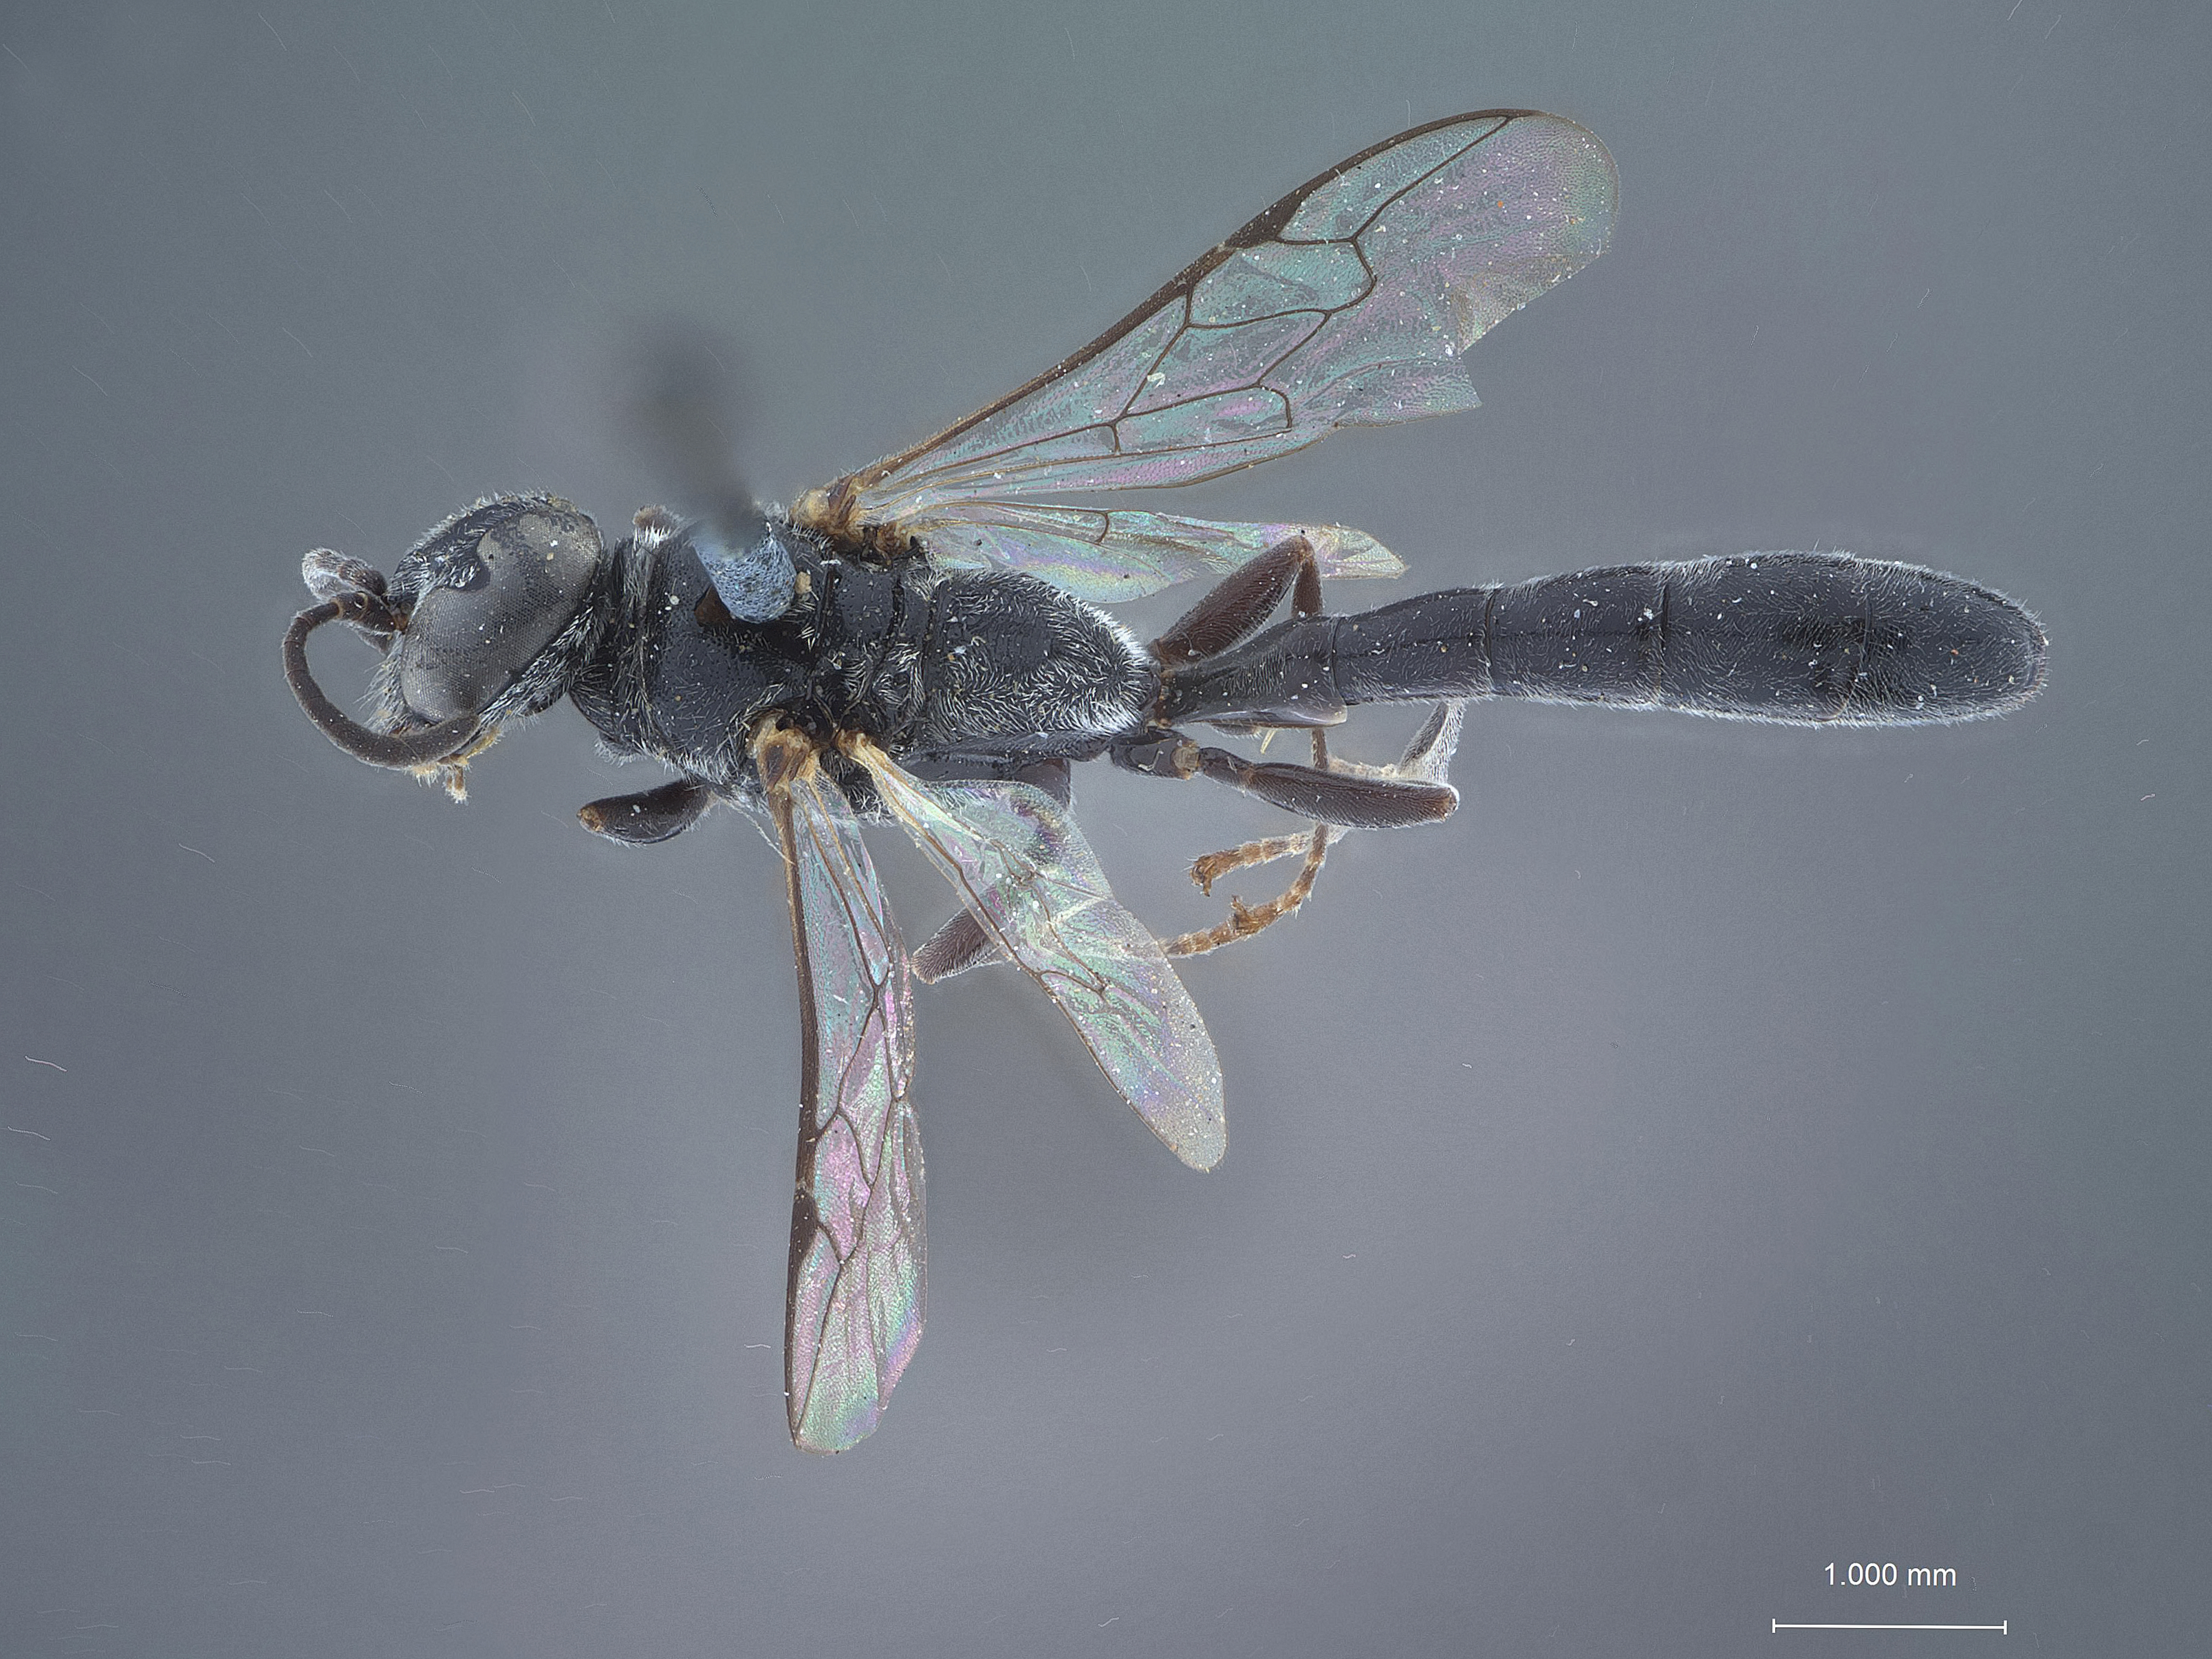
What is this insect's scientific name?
Trypoxylon nigrellum
